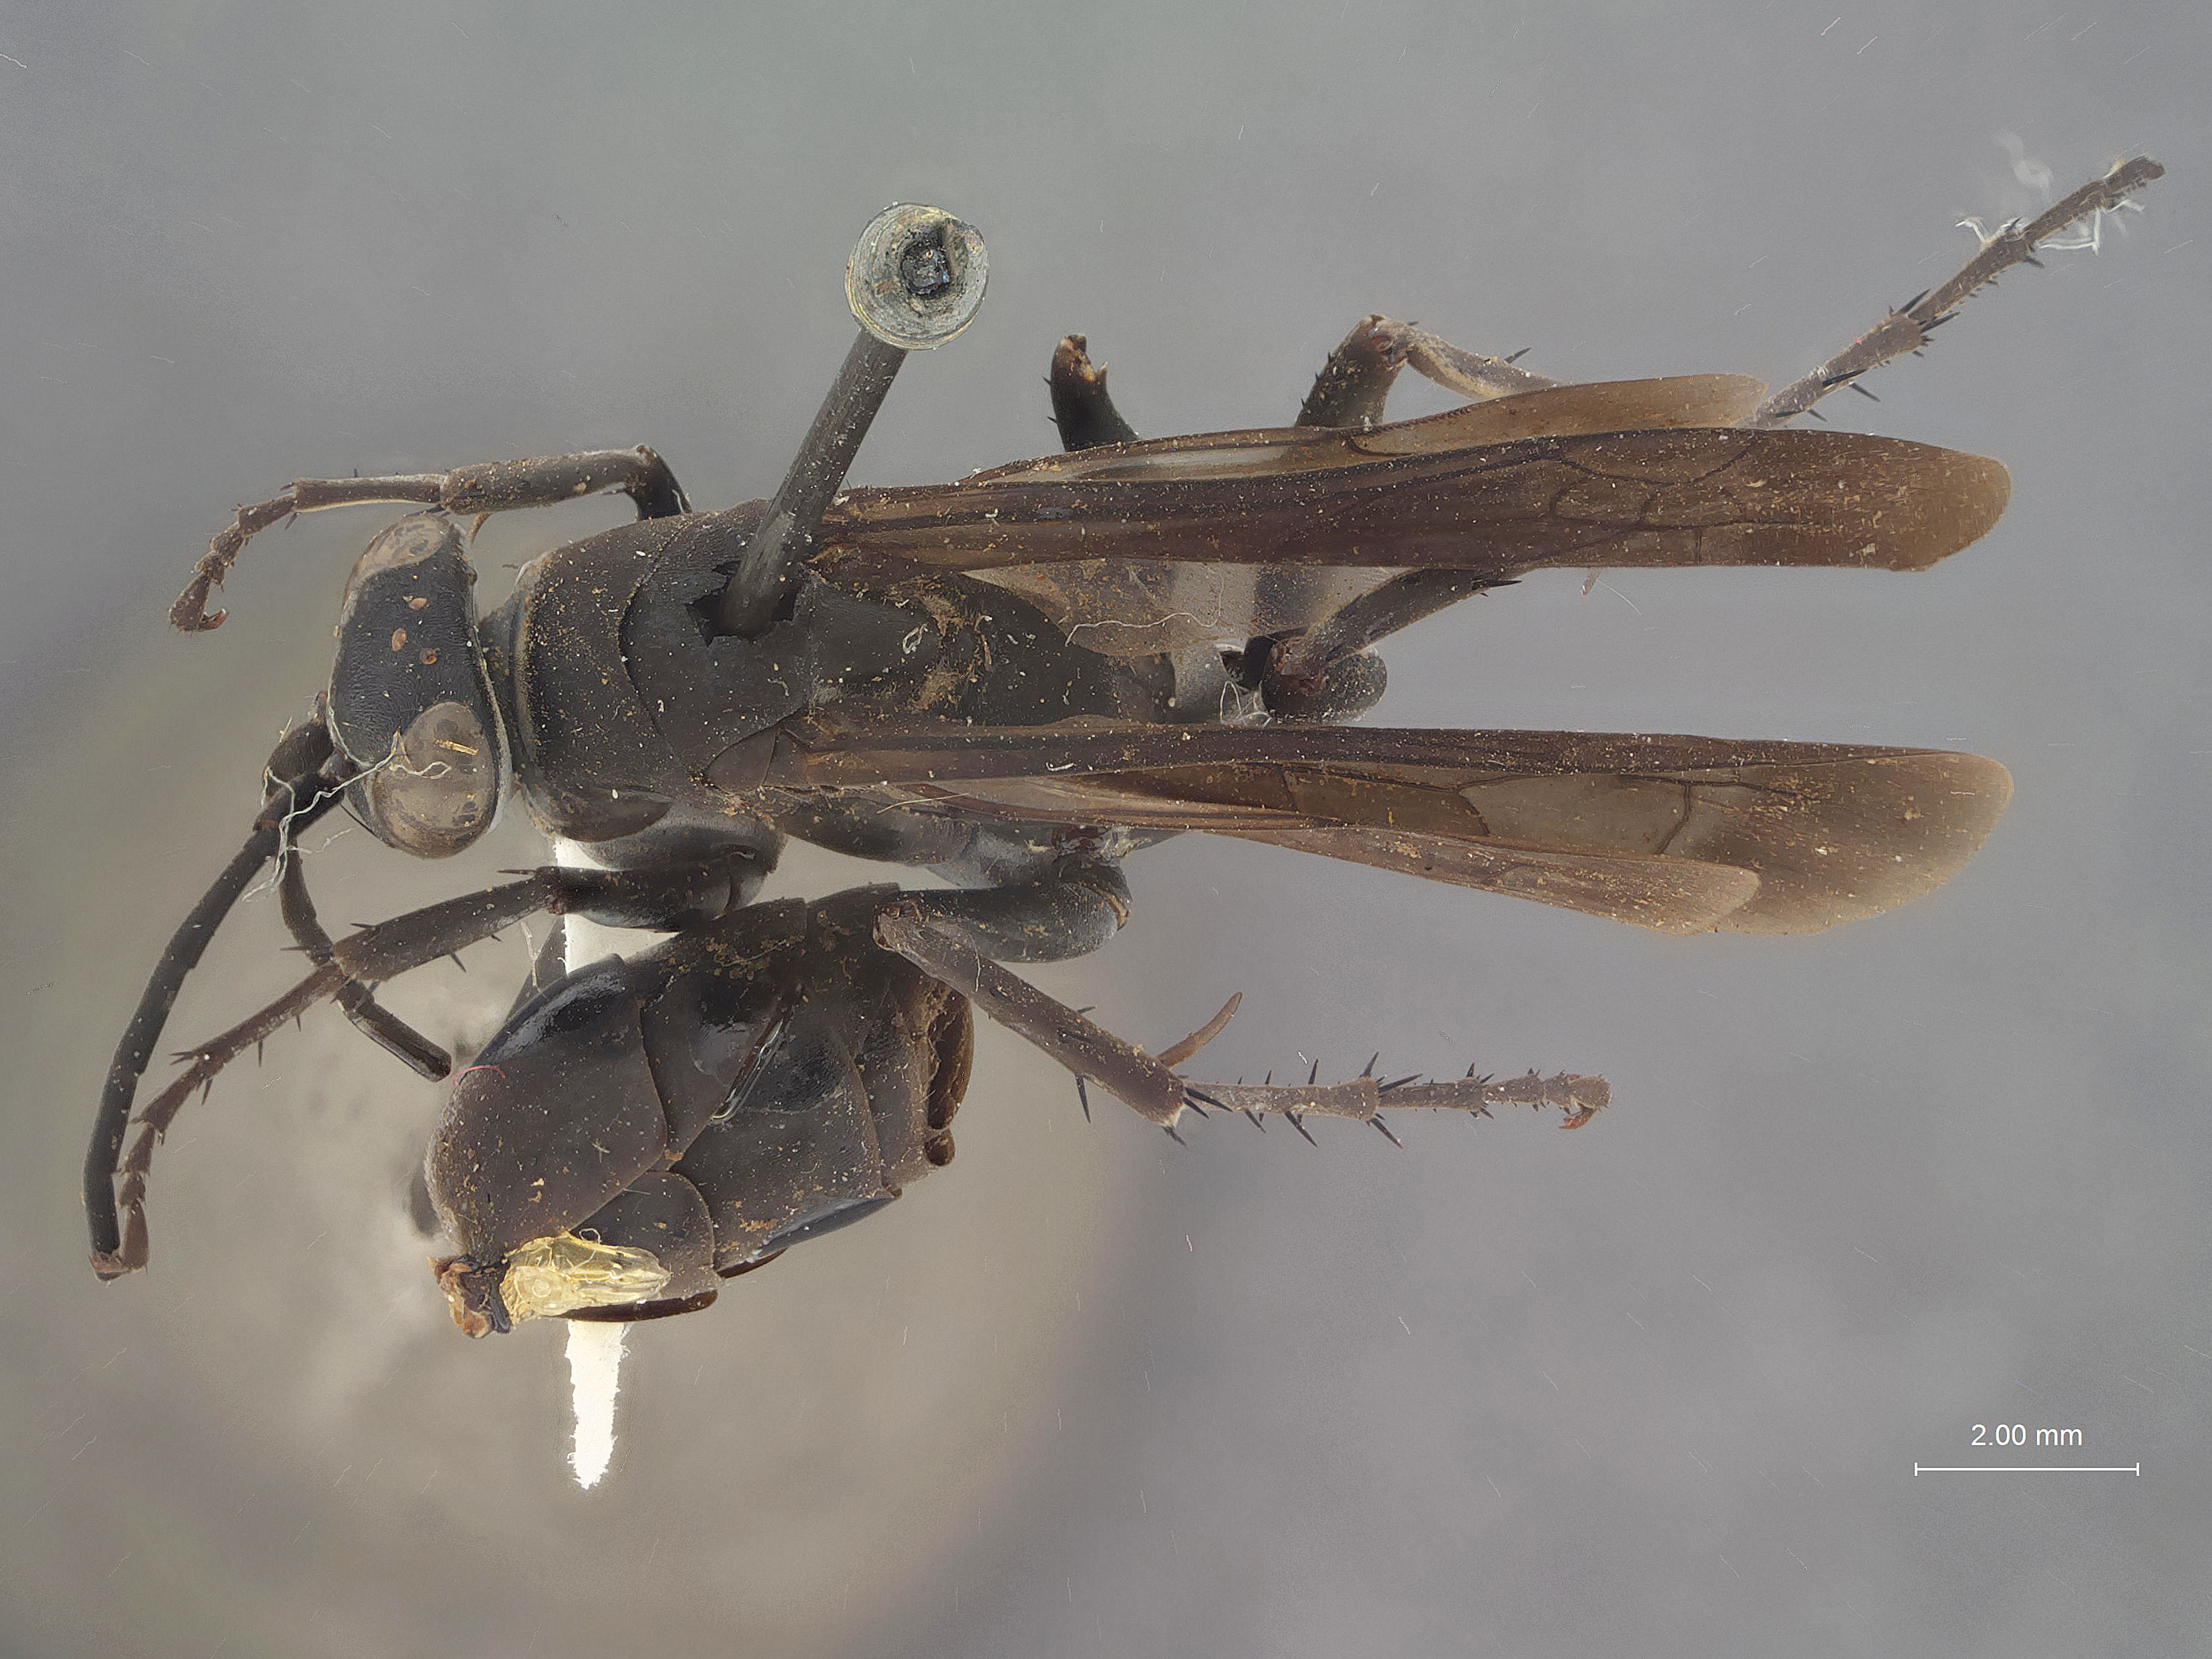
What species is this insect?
Paracyphononyx plutonis
